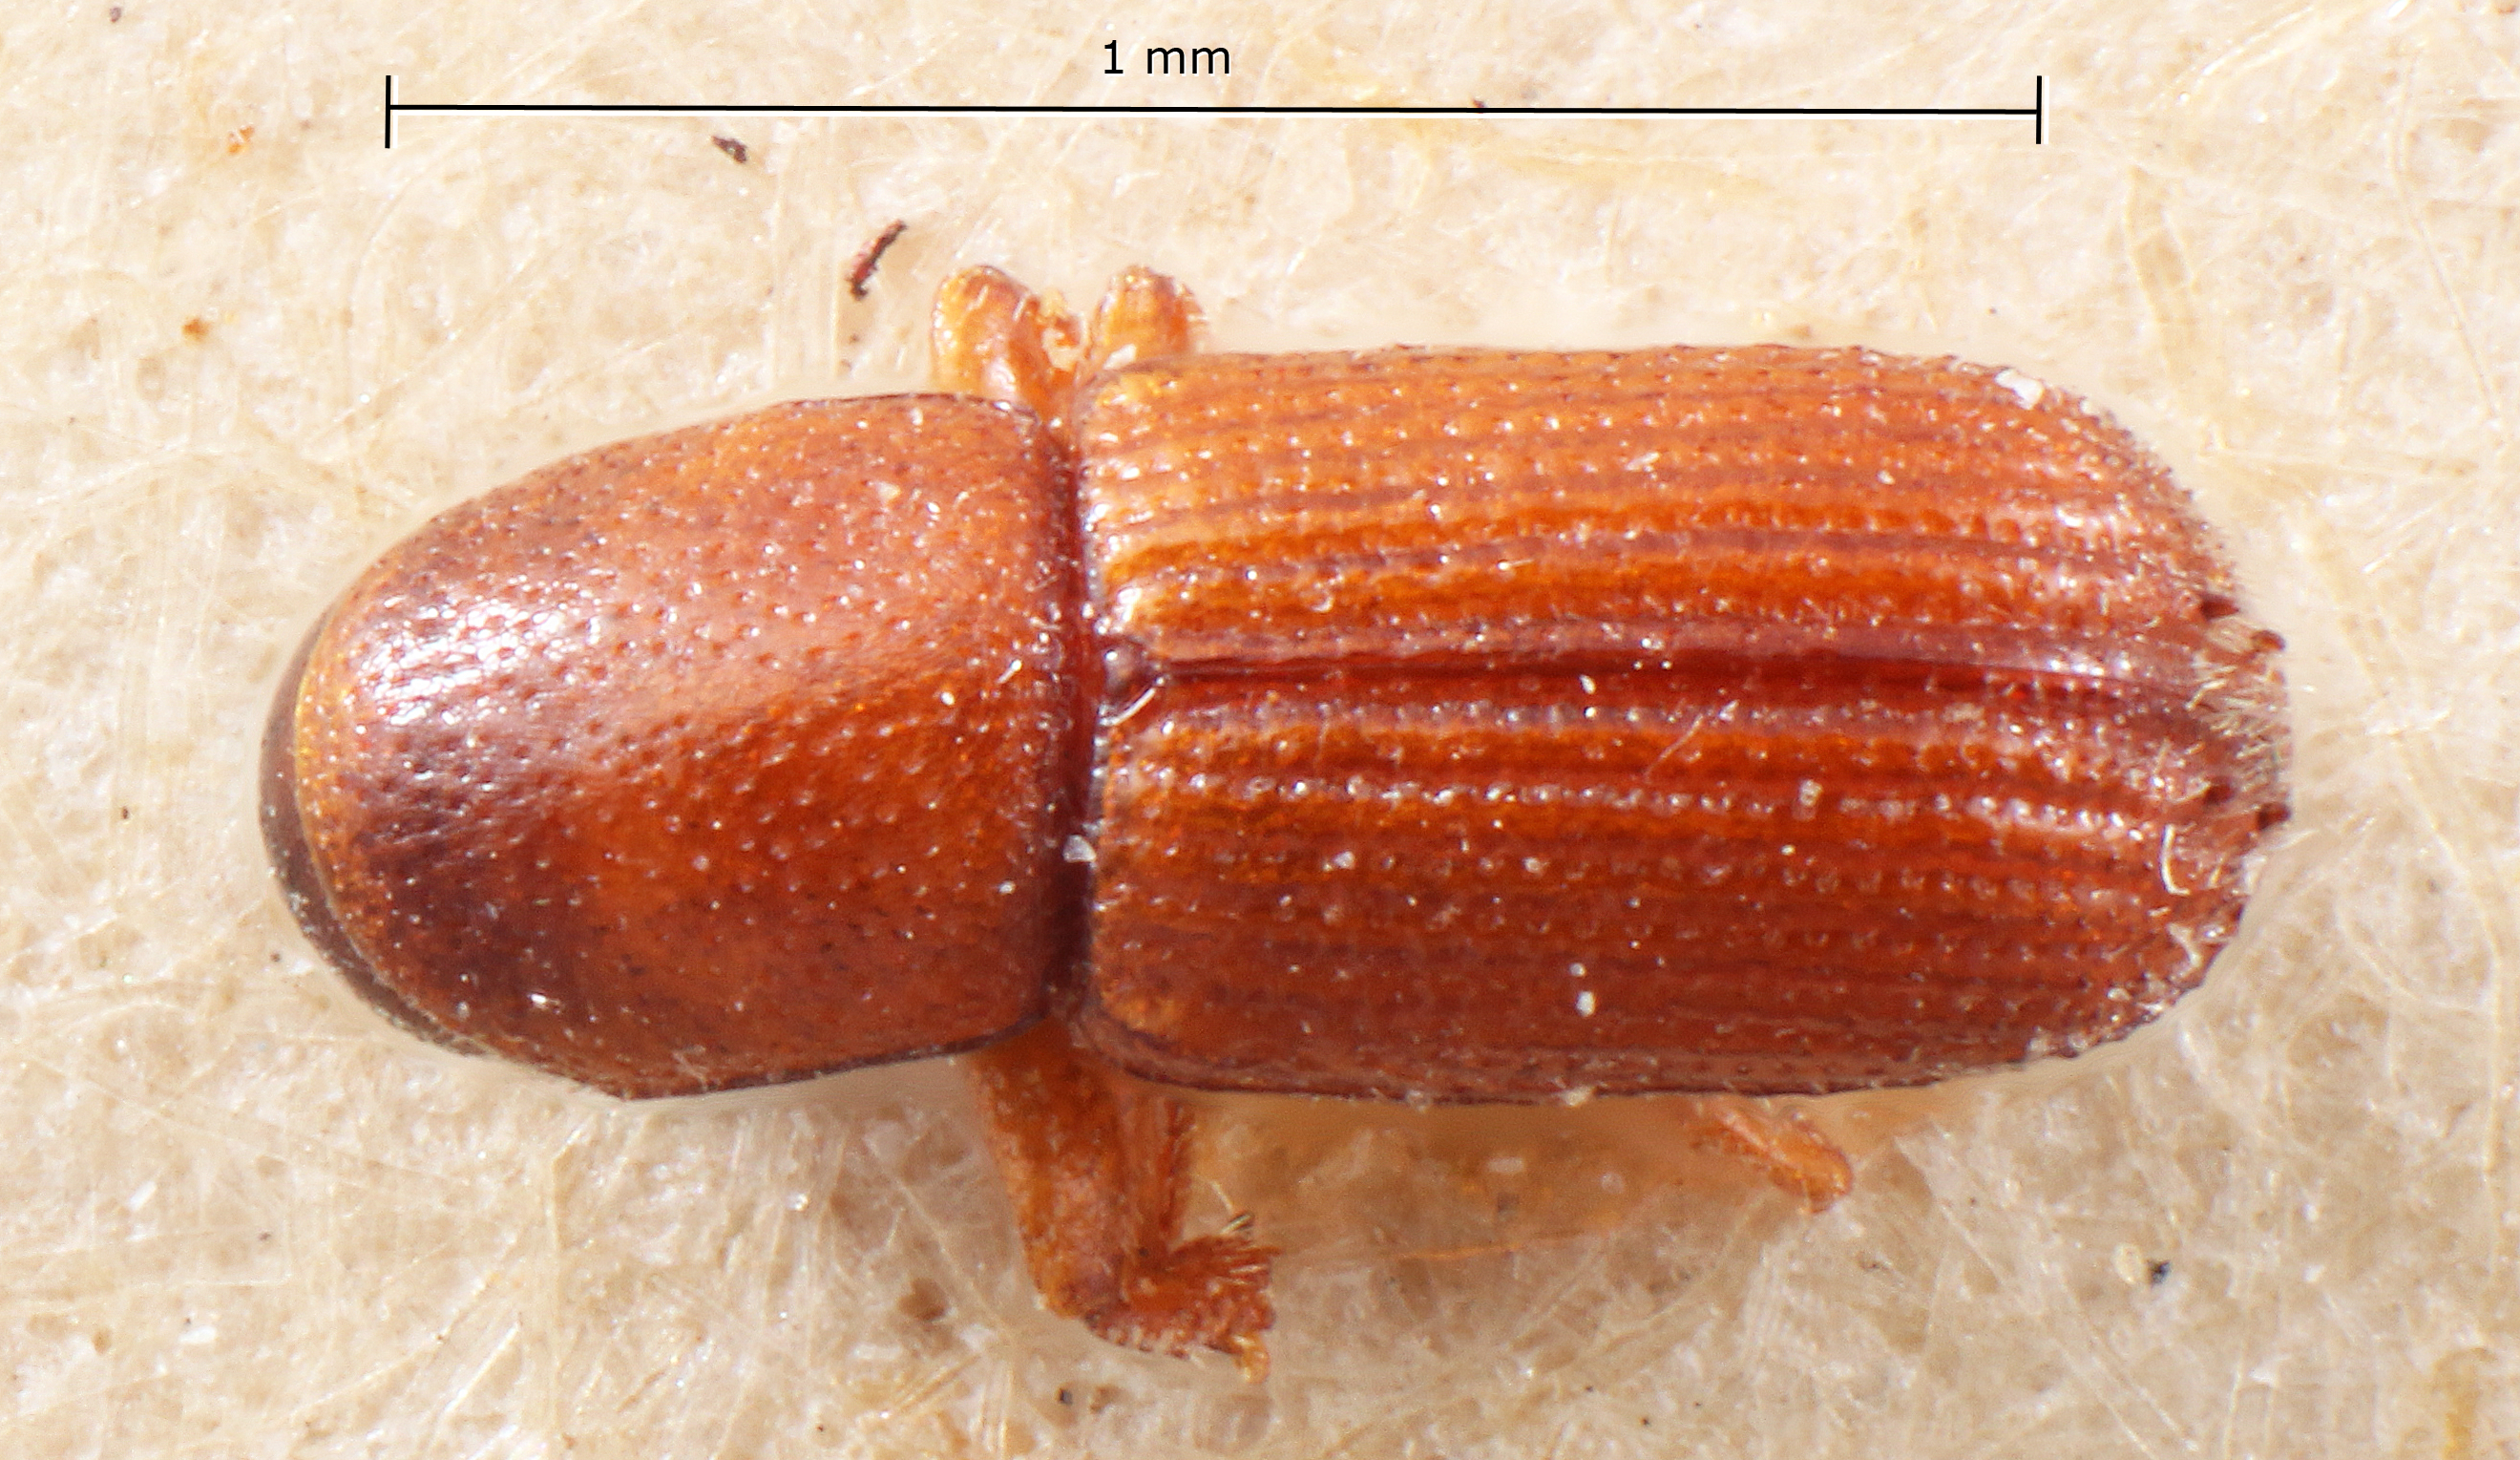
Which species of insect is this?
Microborus imitans
